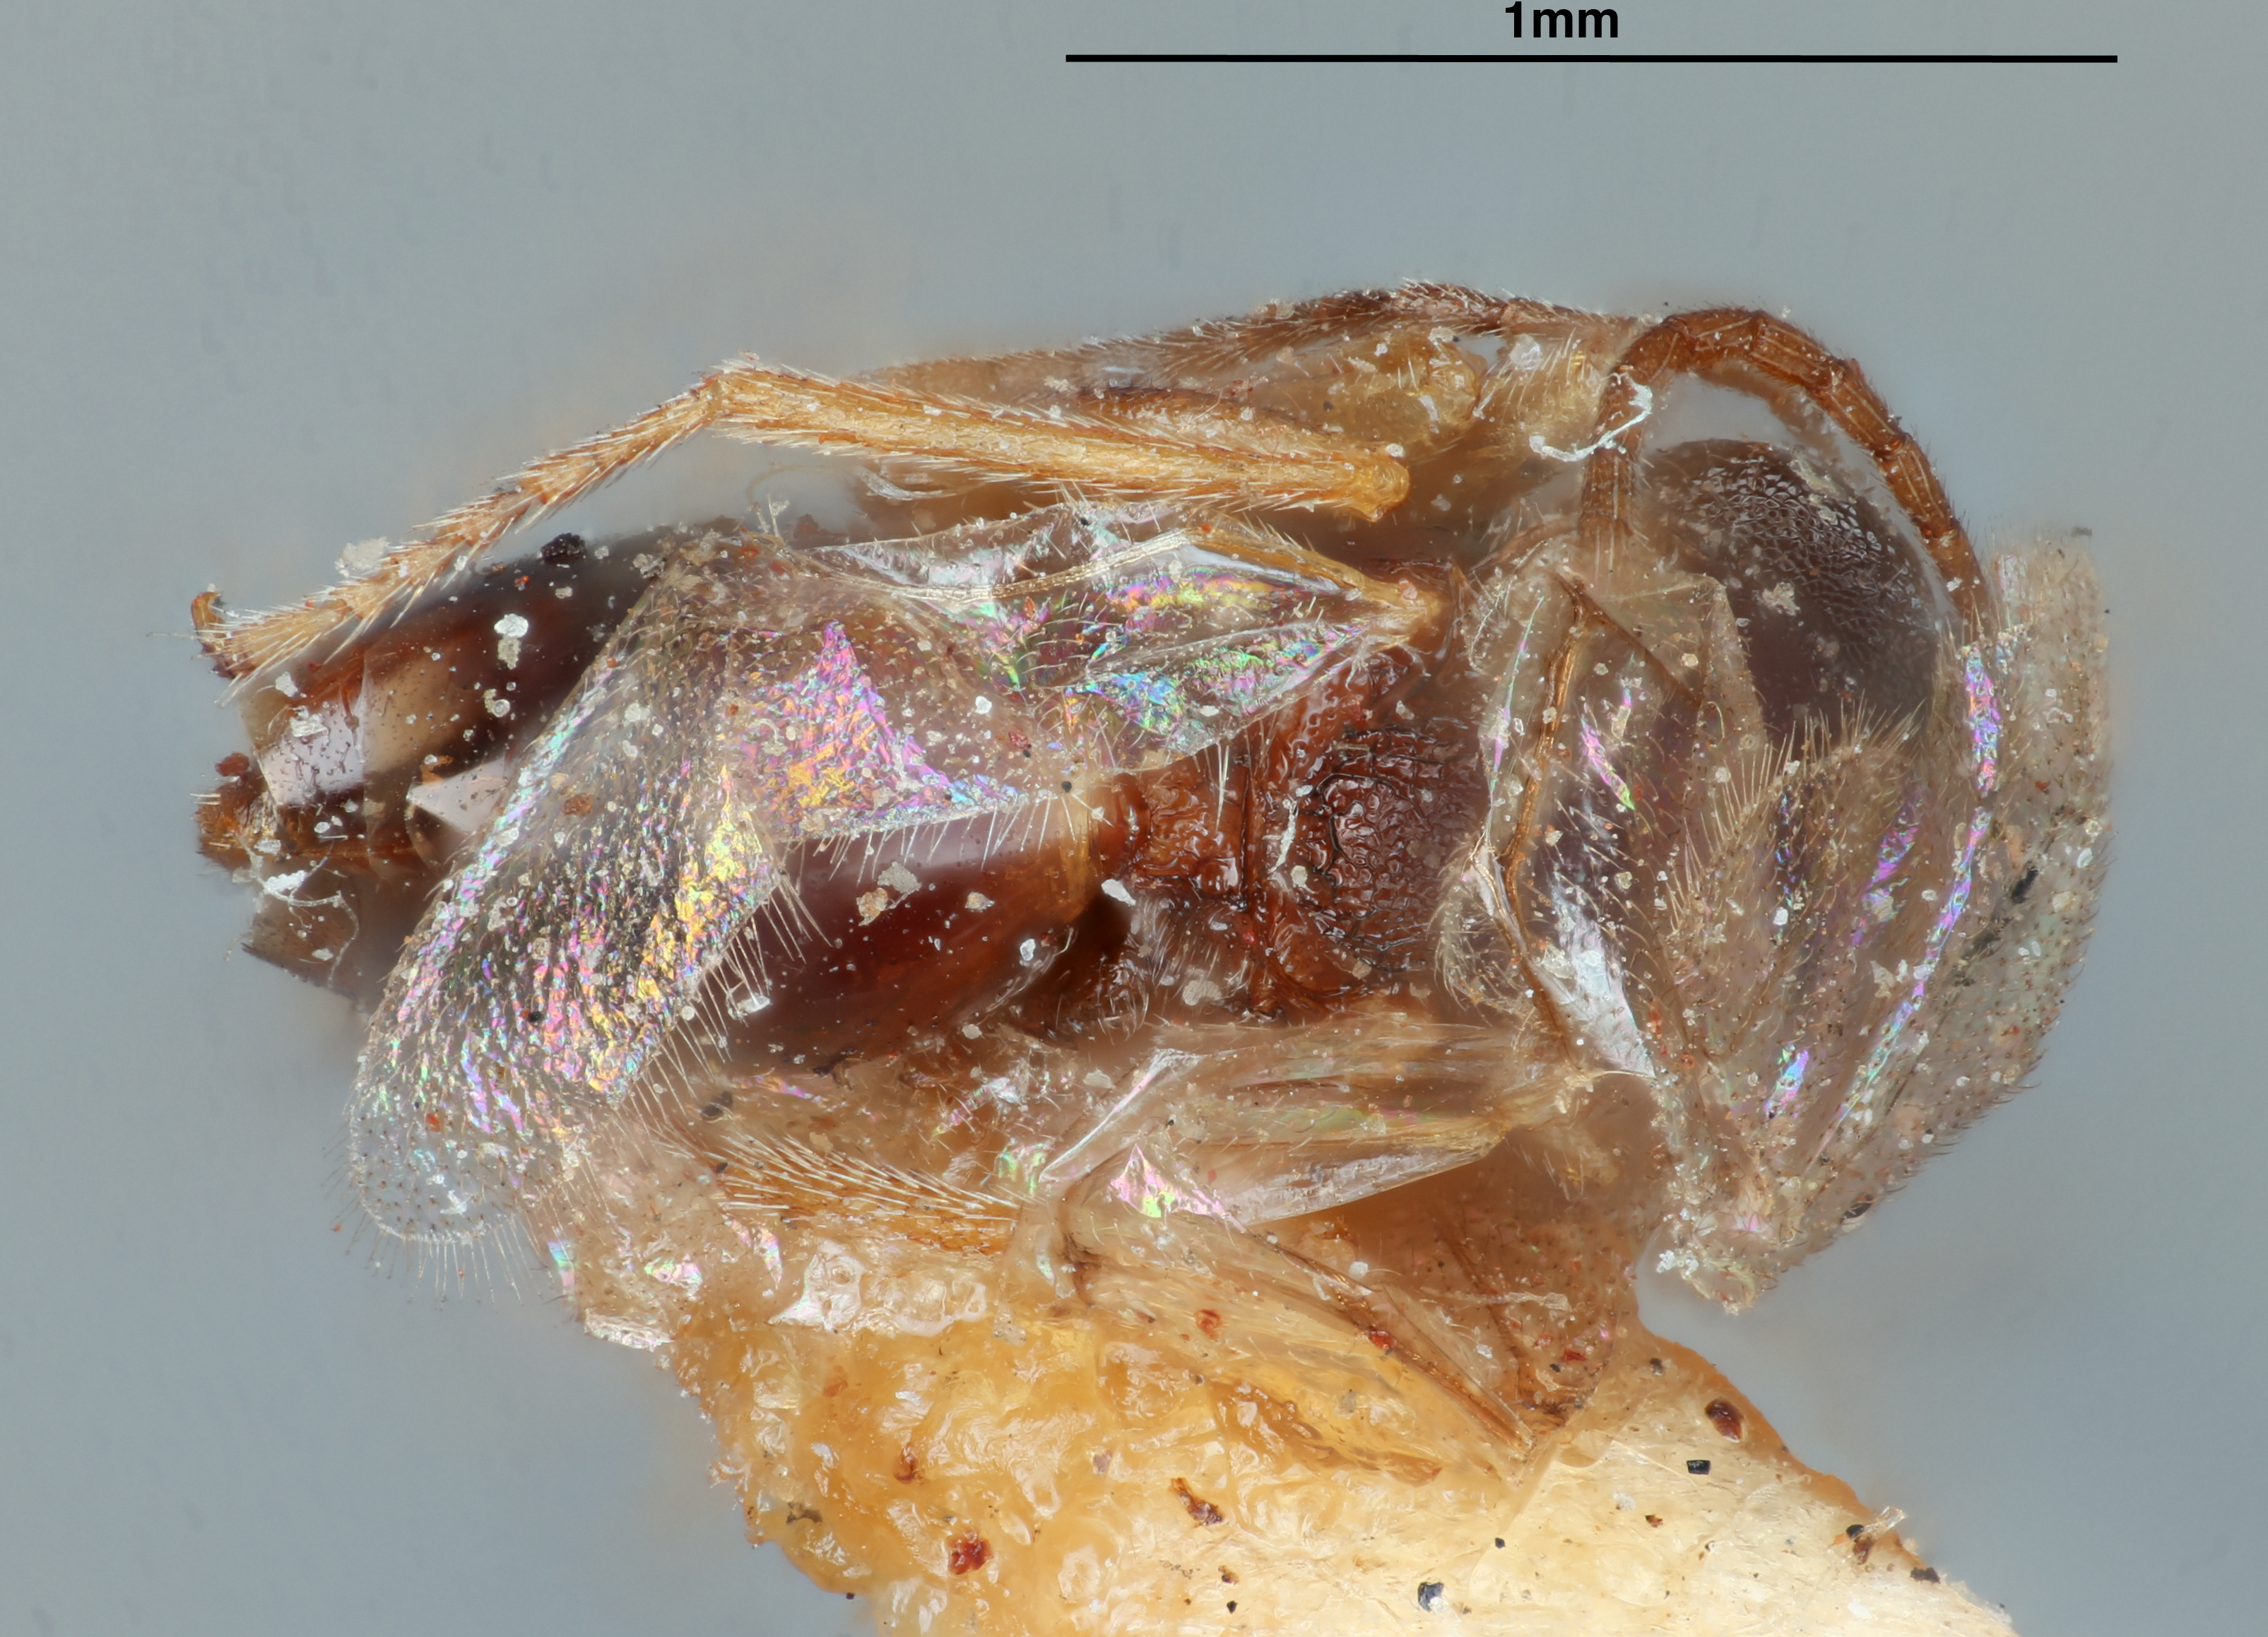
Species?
Callirhytis cellae
